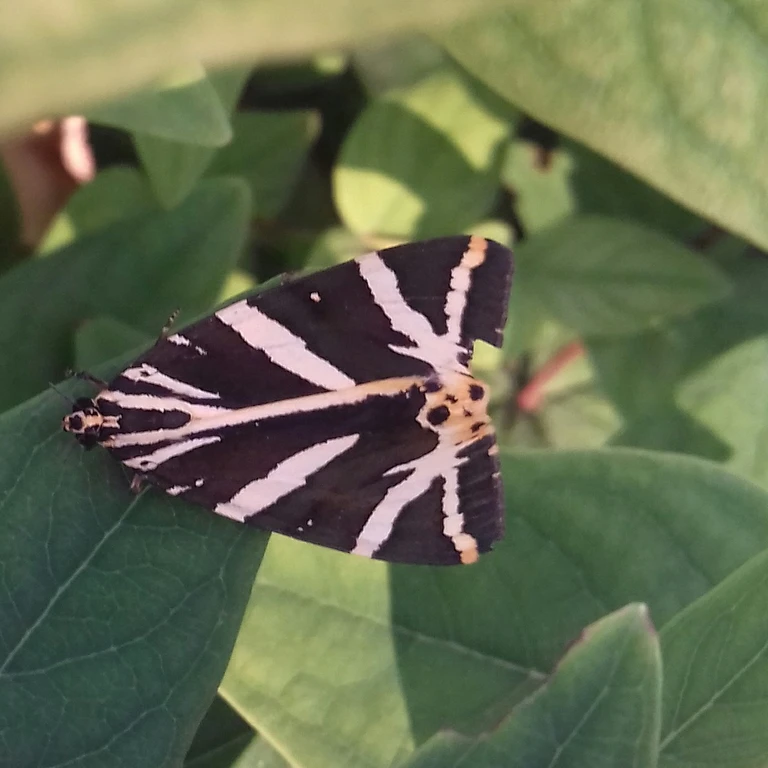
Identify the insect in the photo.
Euplagia quadripunctaria
